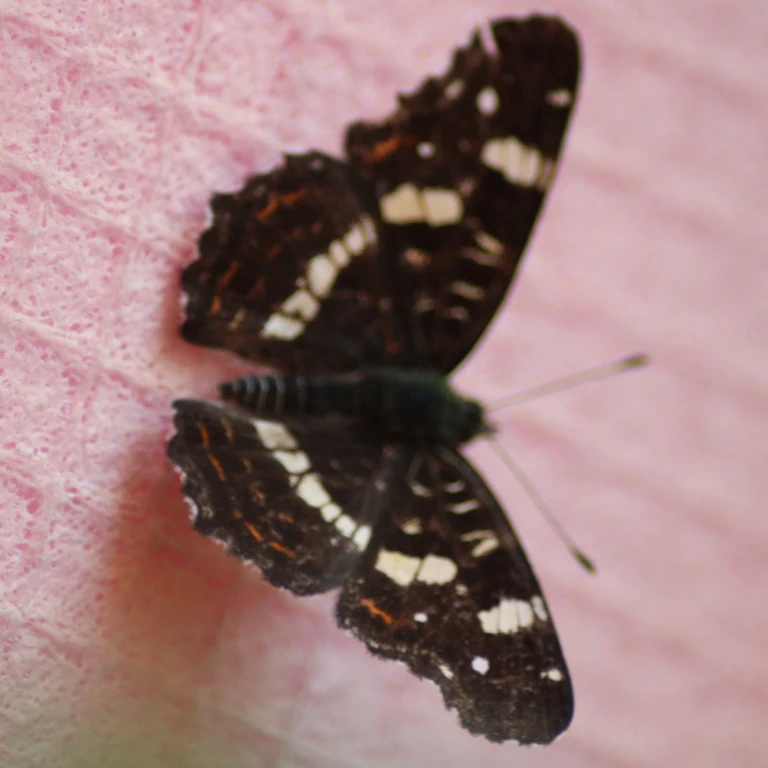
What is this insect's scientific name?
Araschnia levana
